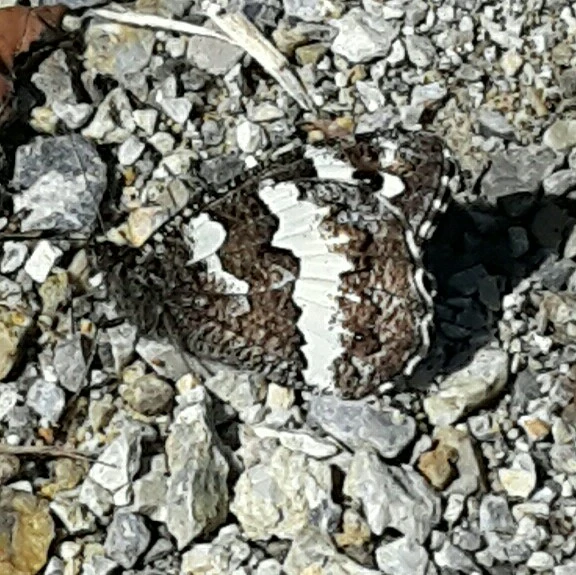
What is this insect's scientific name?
Brintesia circe
